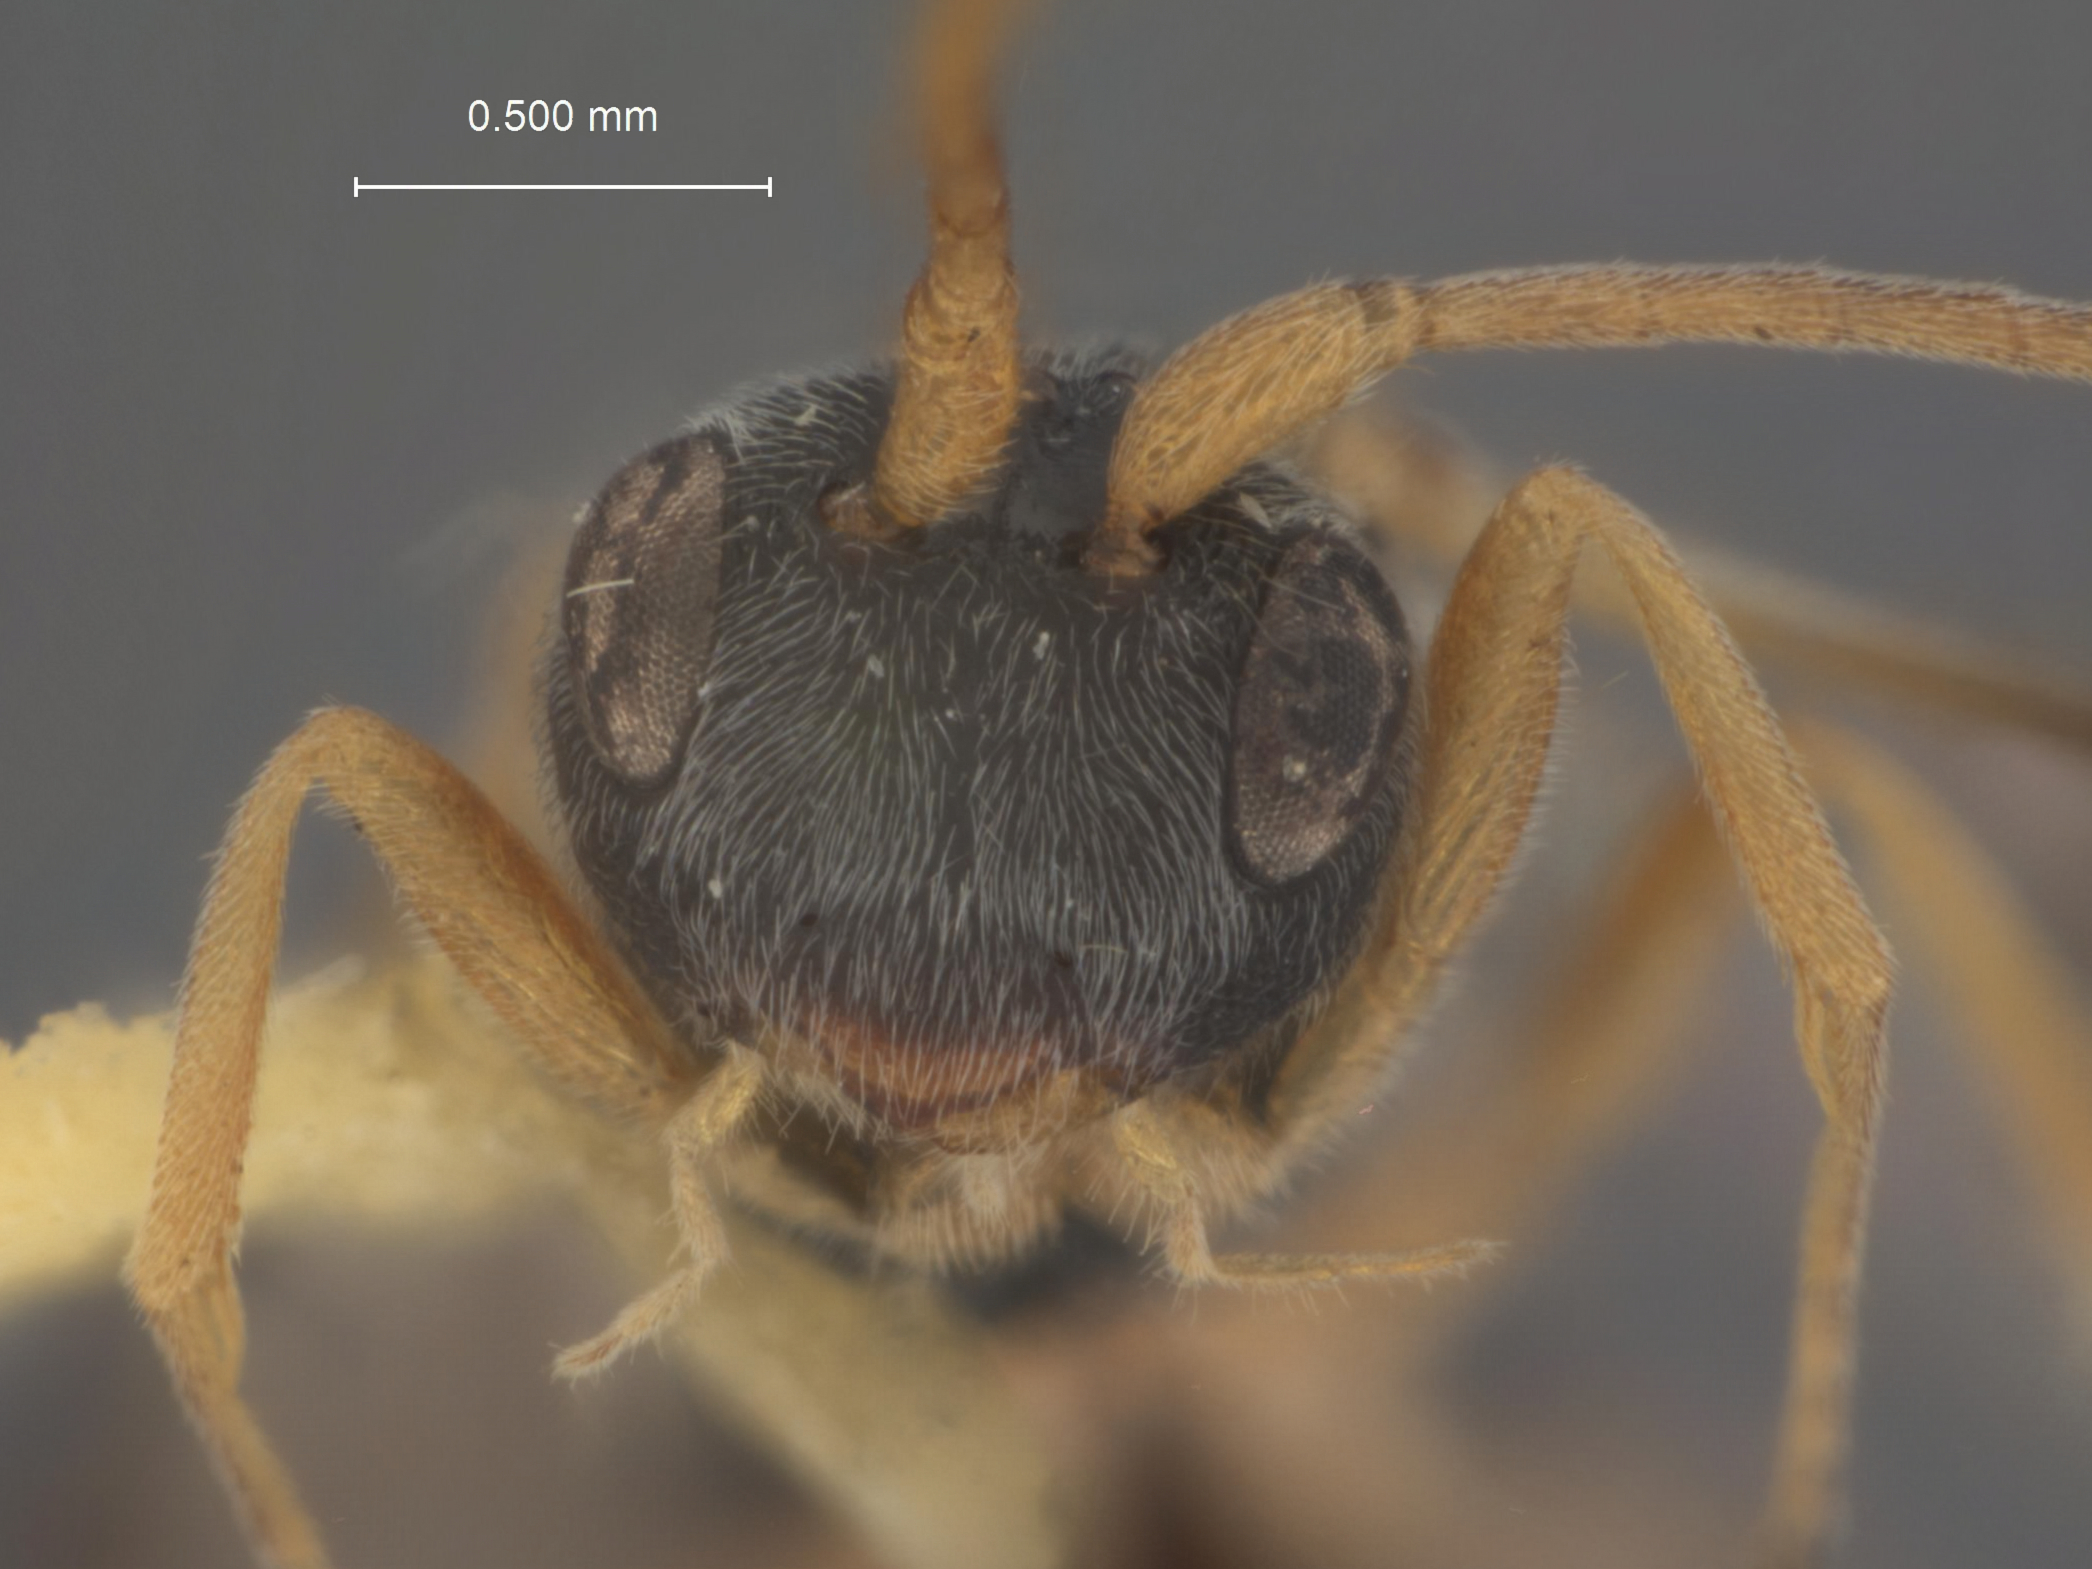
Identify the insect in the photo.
Ascogaster impatientis
